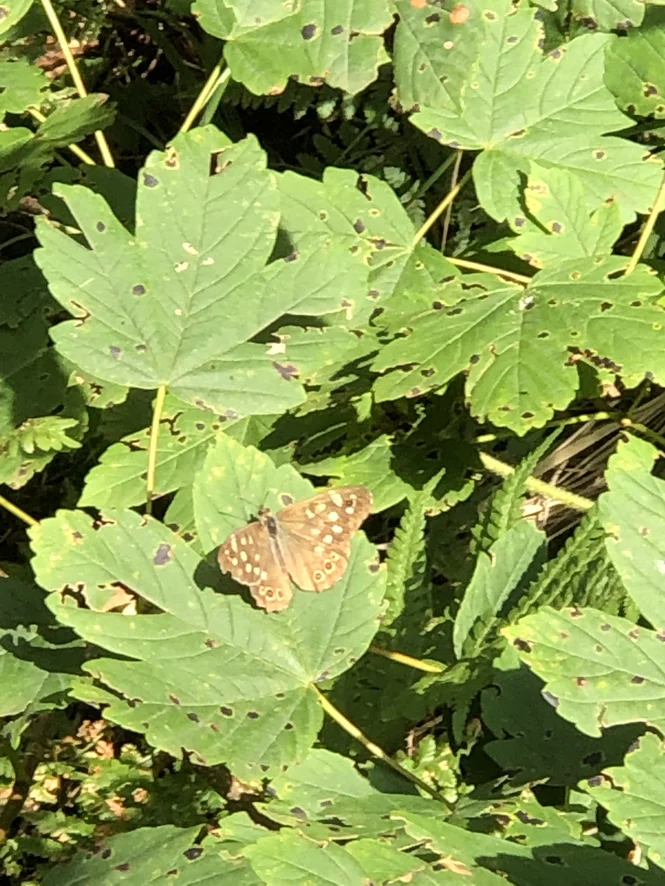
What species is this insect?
Pararge aegeria
